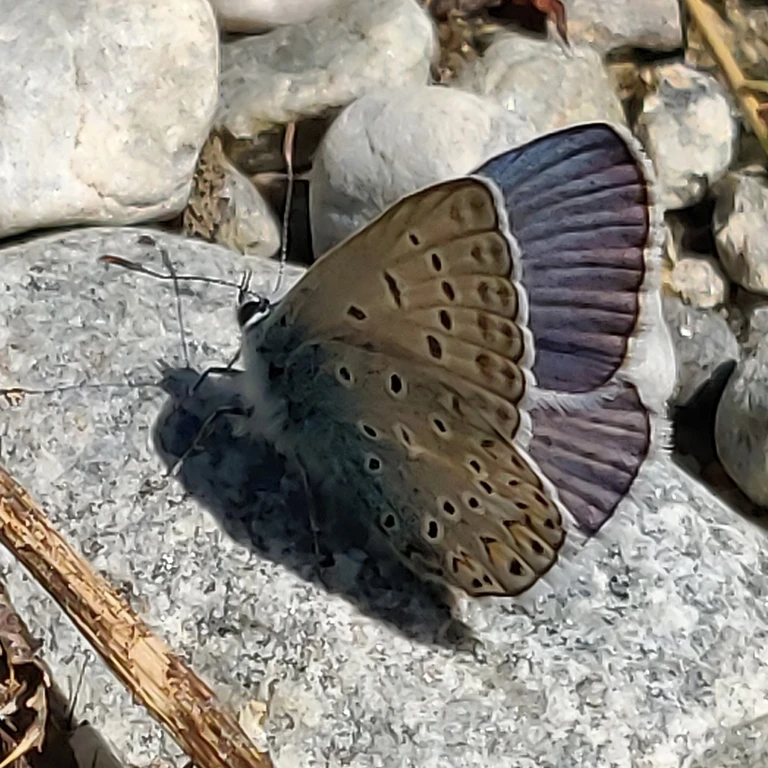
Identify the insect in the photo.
Polyommatus icarus
